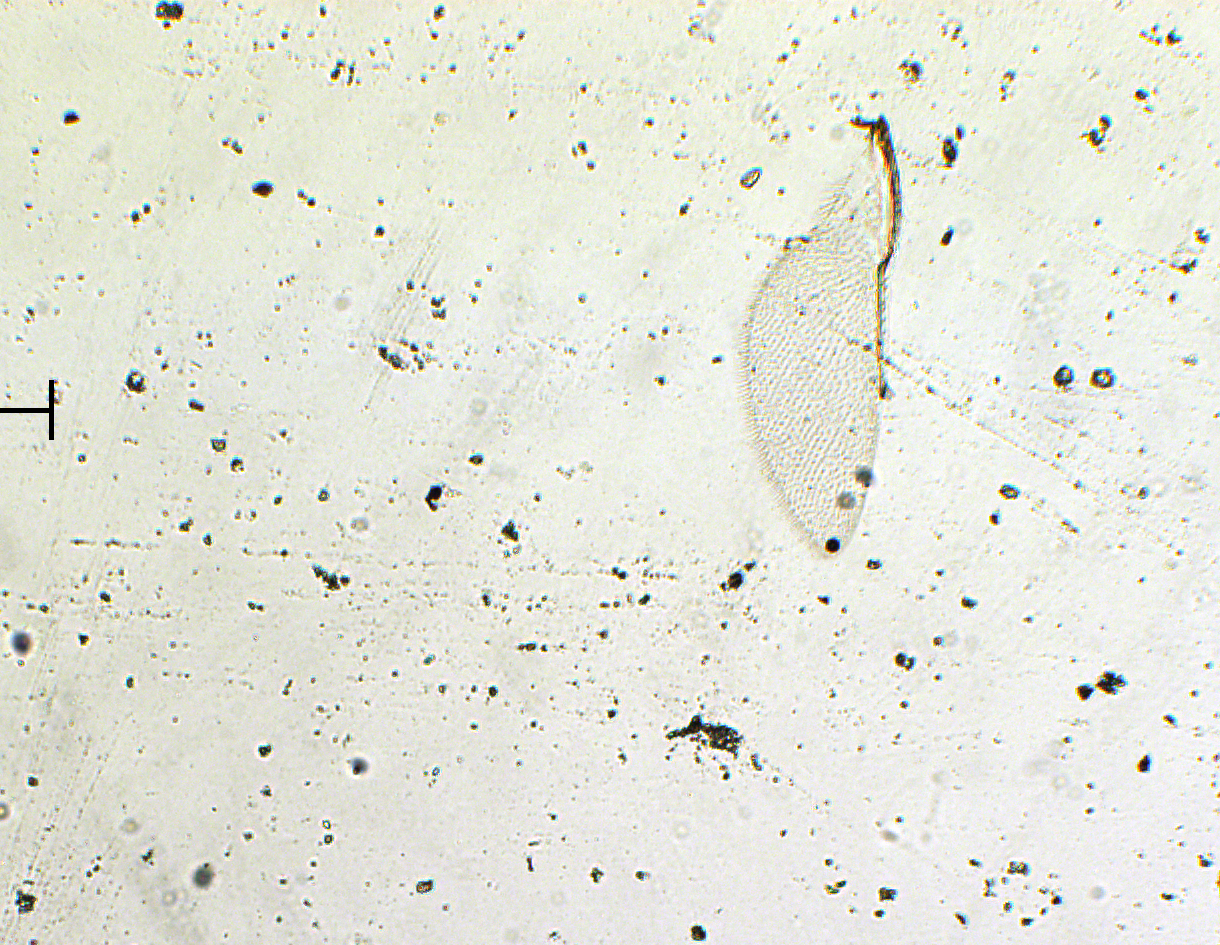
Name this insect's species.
Prionomitus kamathi
